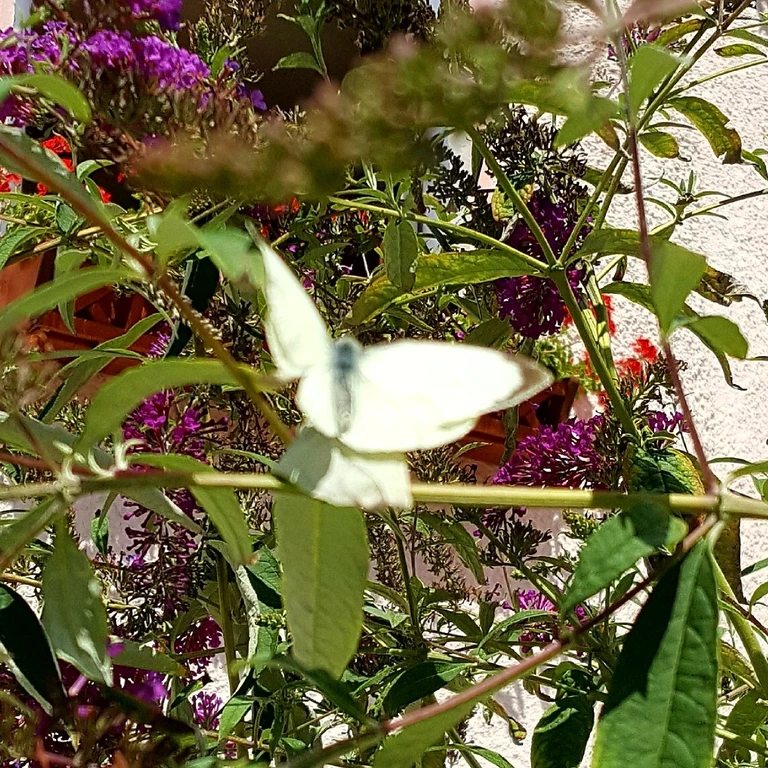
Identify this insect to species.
Pieris brassicae
